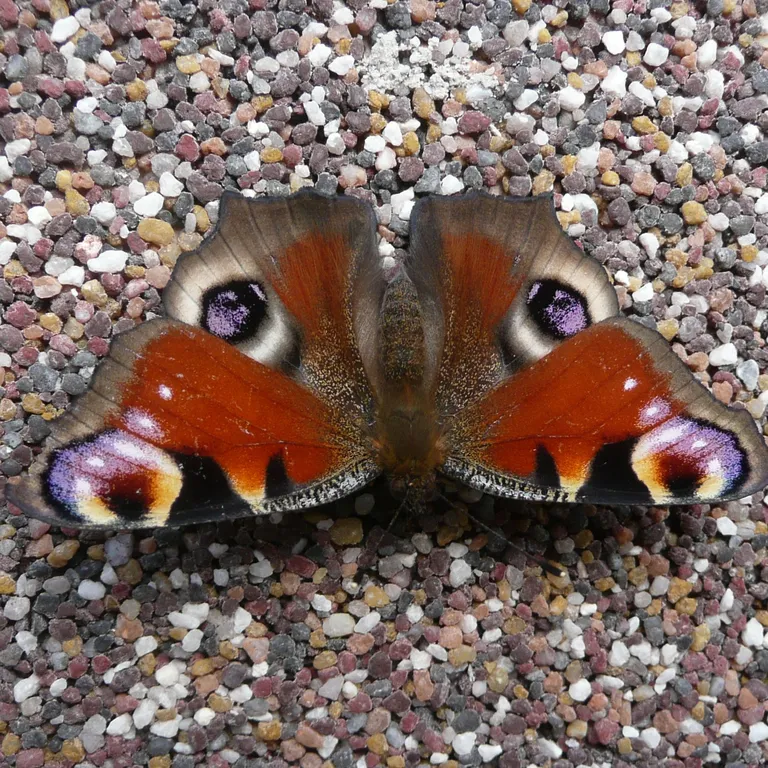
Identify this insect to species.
Aglais io
